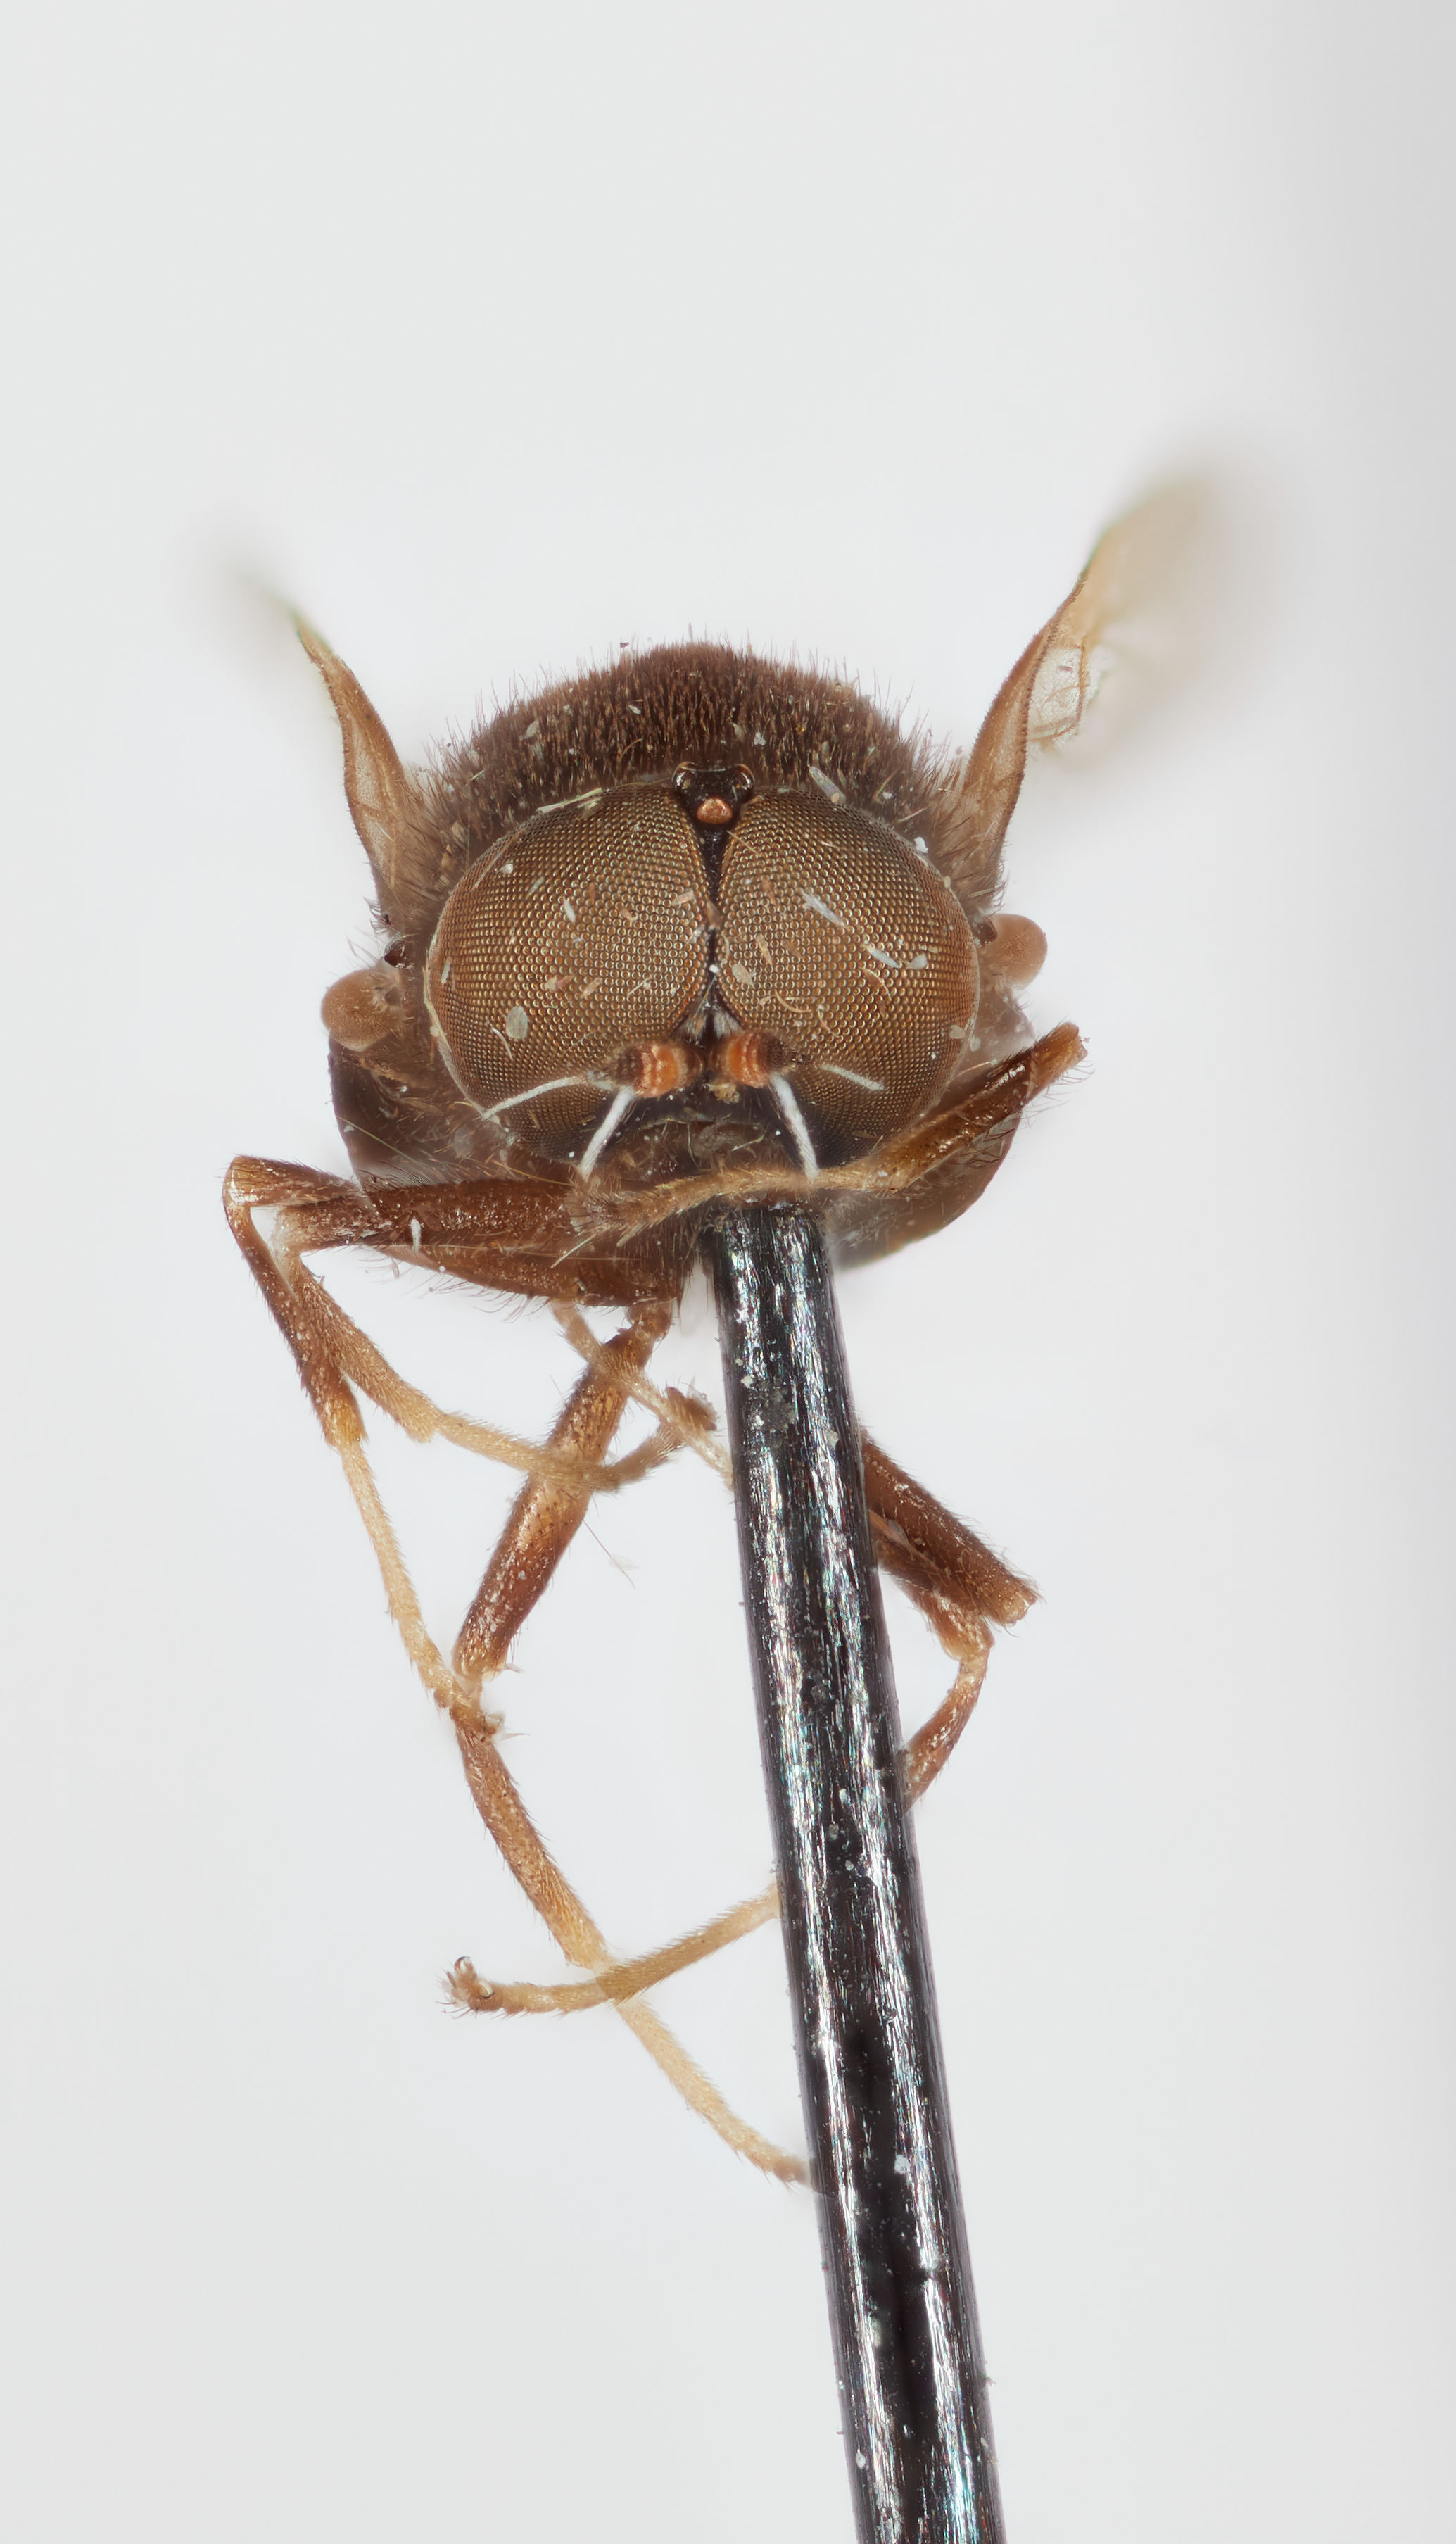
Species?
Johnsonomyia aldrichi
